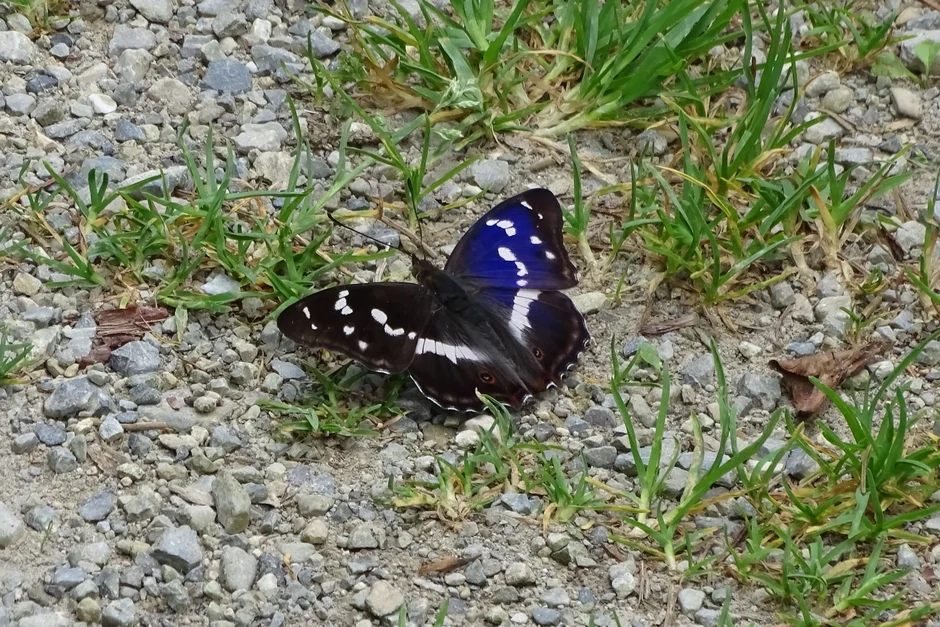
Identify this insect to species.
Apatura iris
